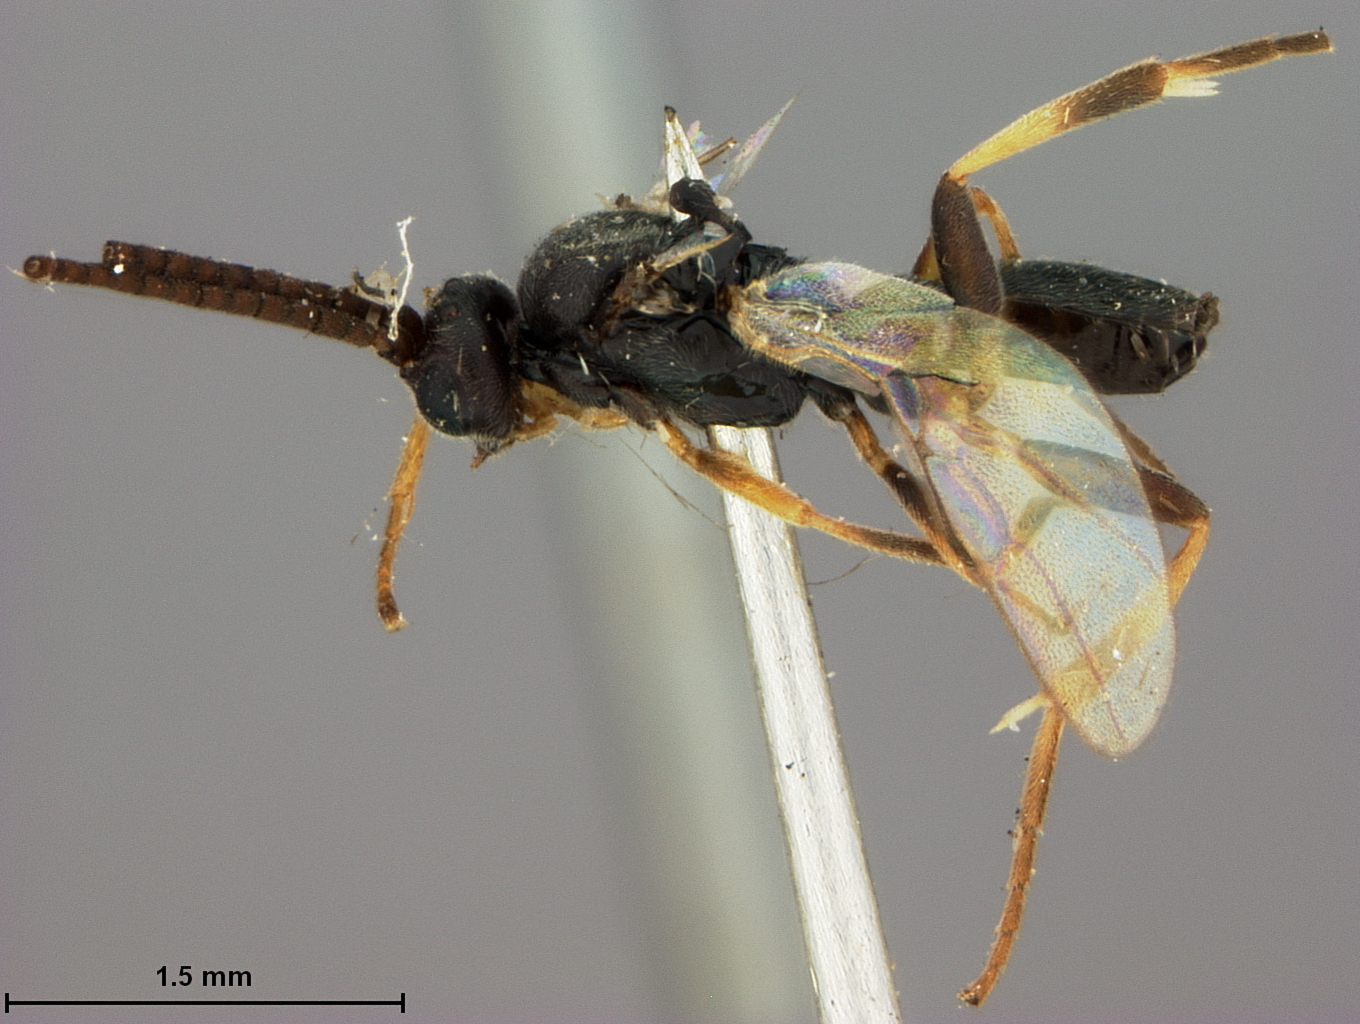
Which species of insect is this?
Protapanteles alaskensis
